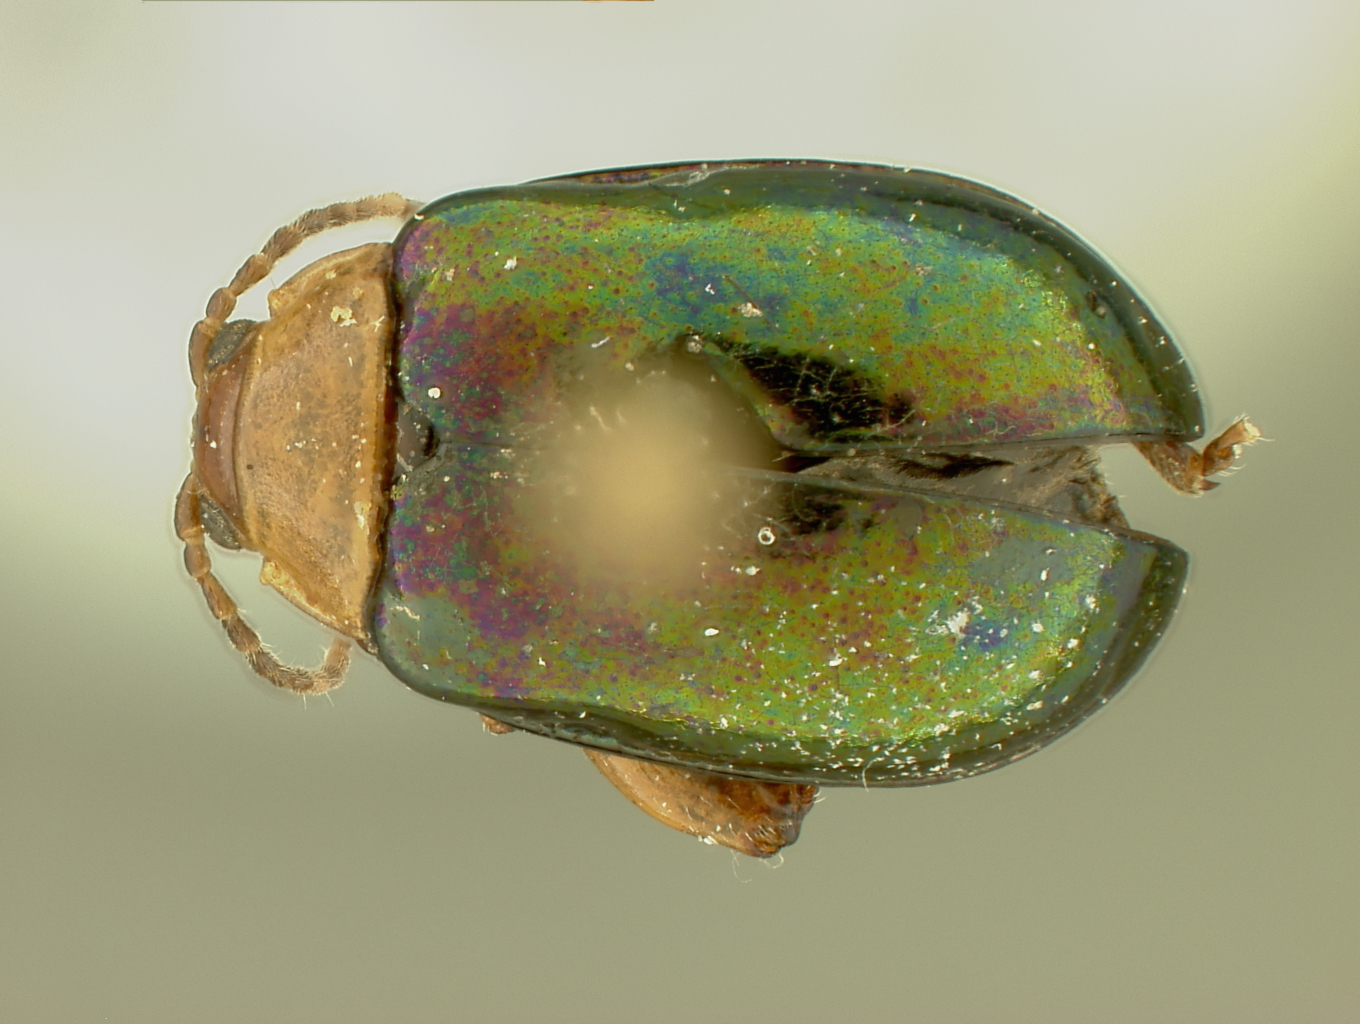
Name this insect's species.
Oedionychus viridipennis
